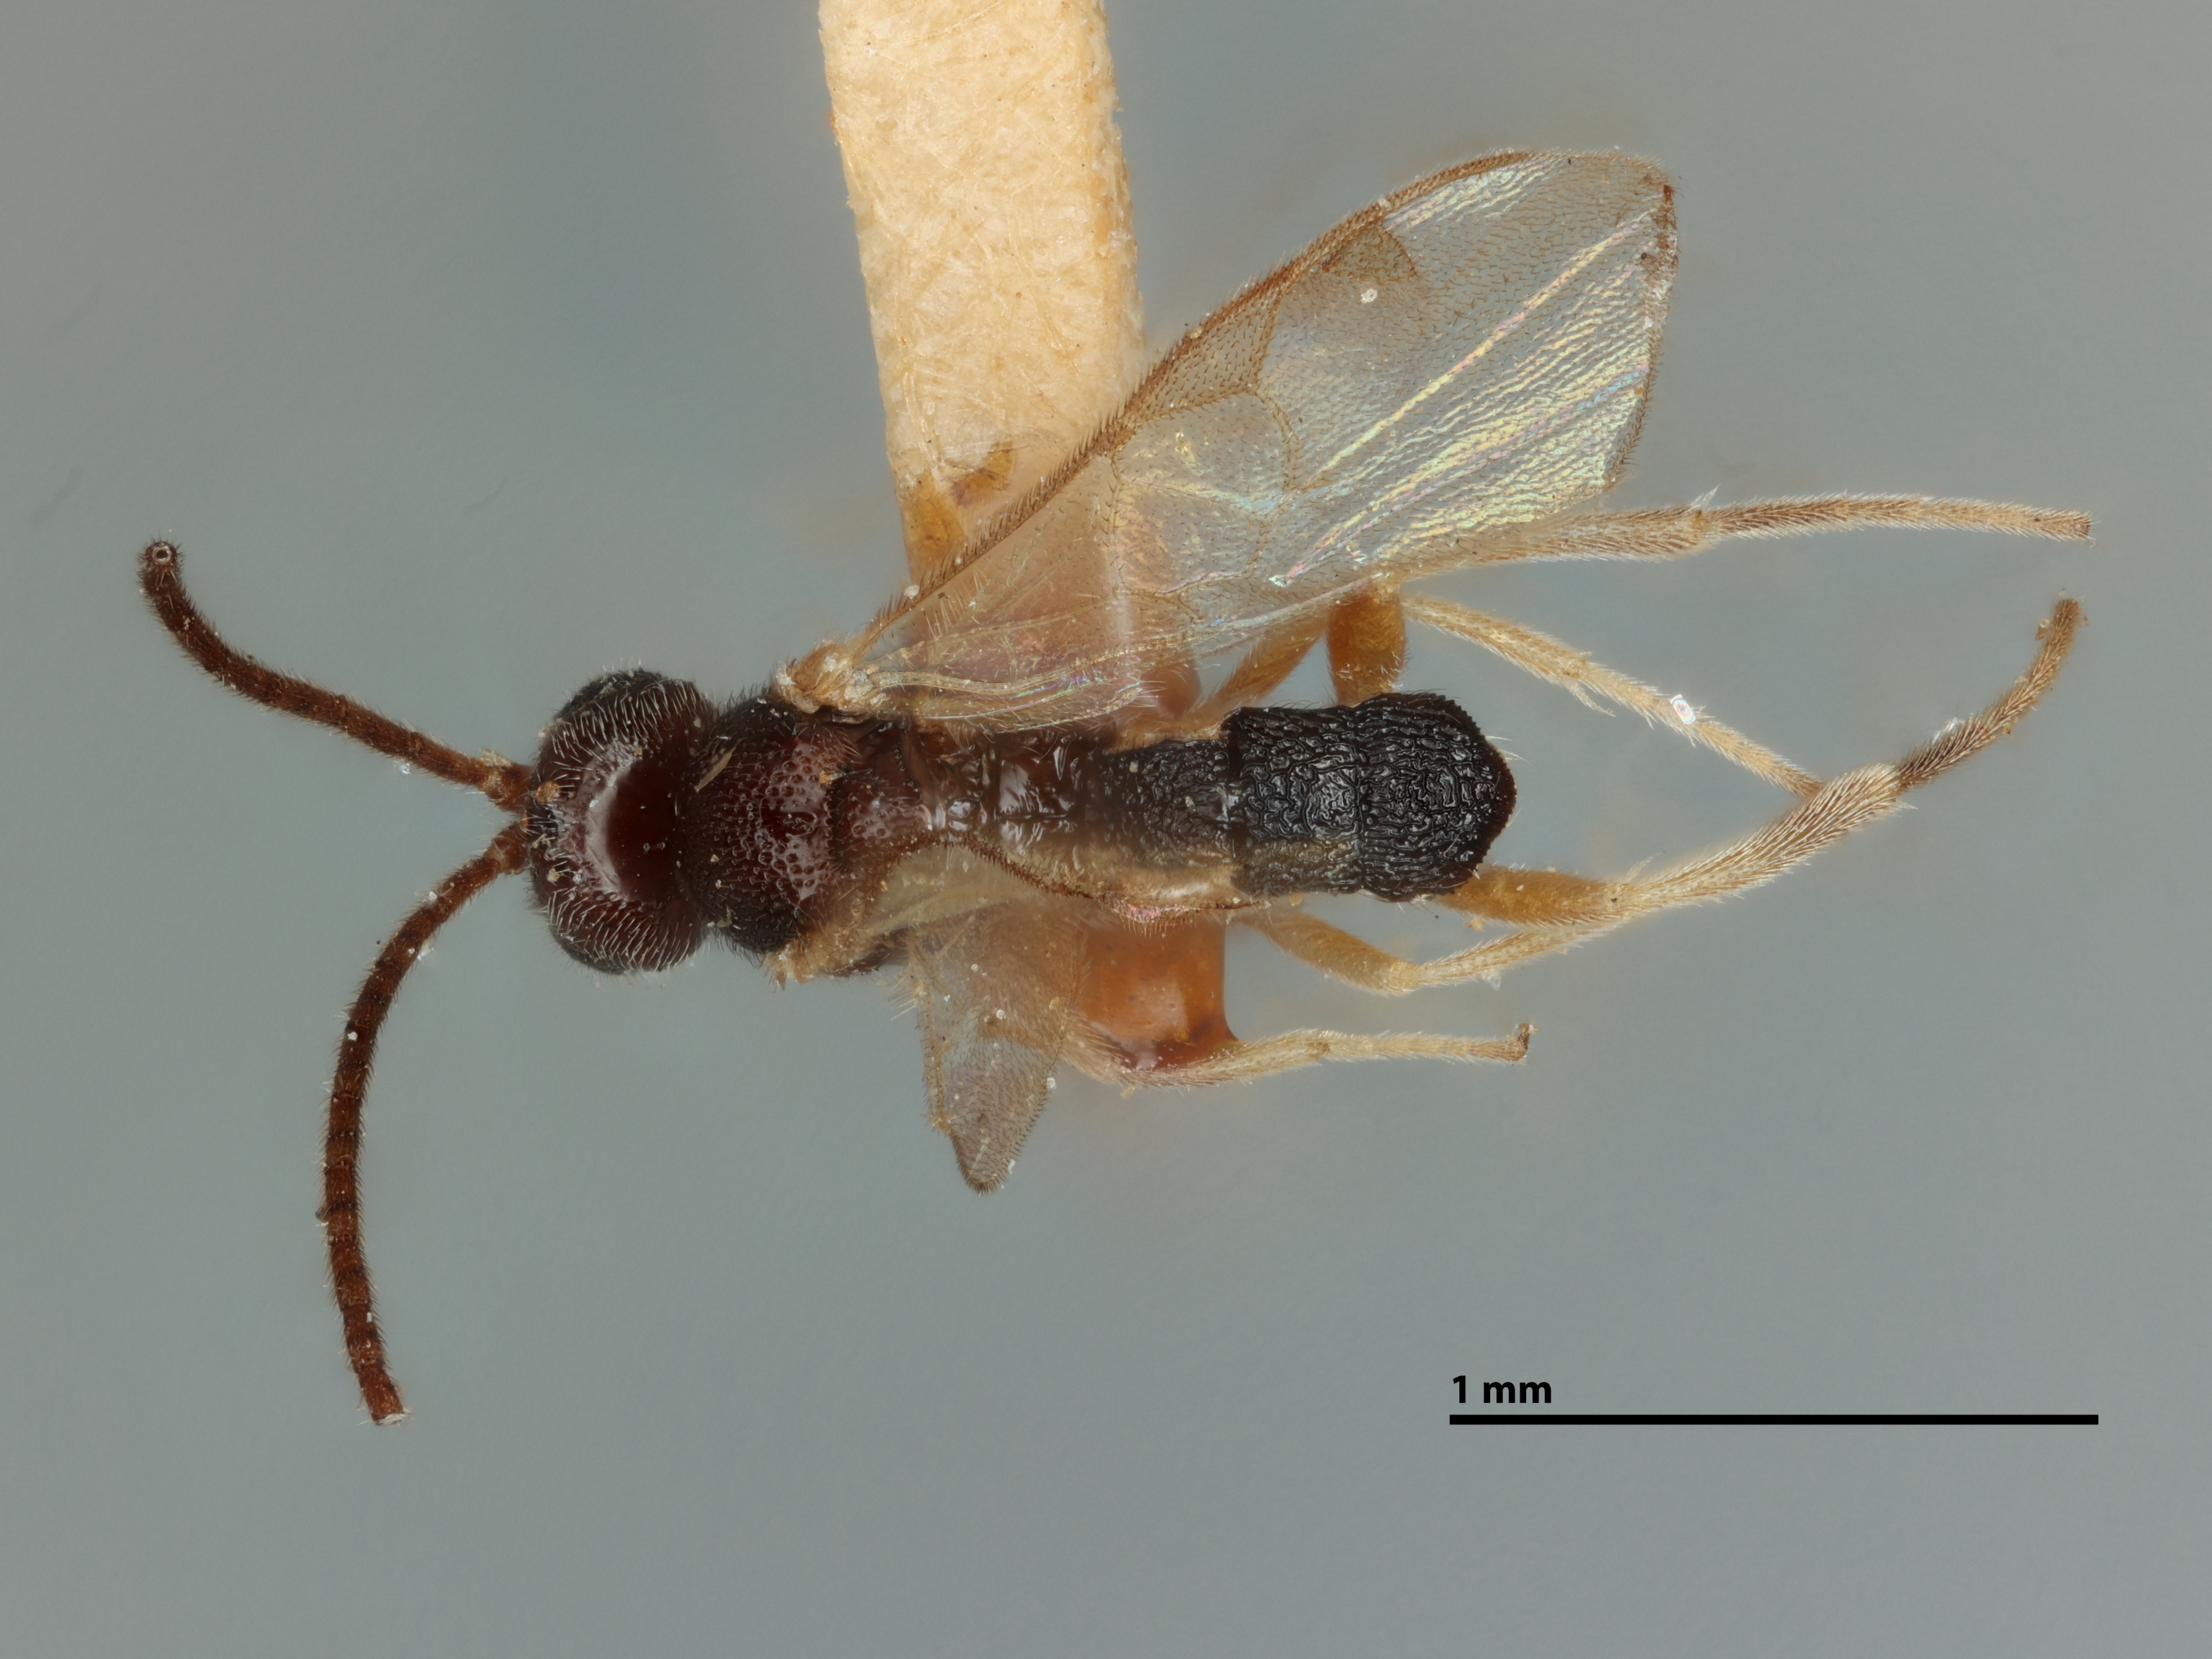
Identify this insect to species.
Apanteles patro
